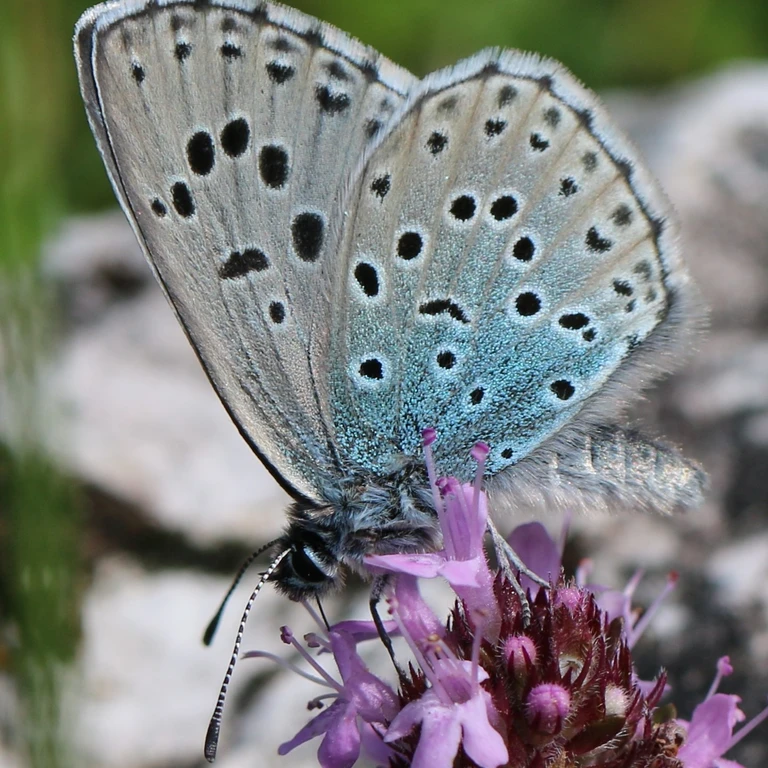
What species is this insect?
Phengaris arion (also Maculinea arion)
